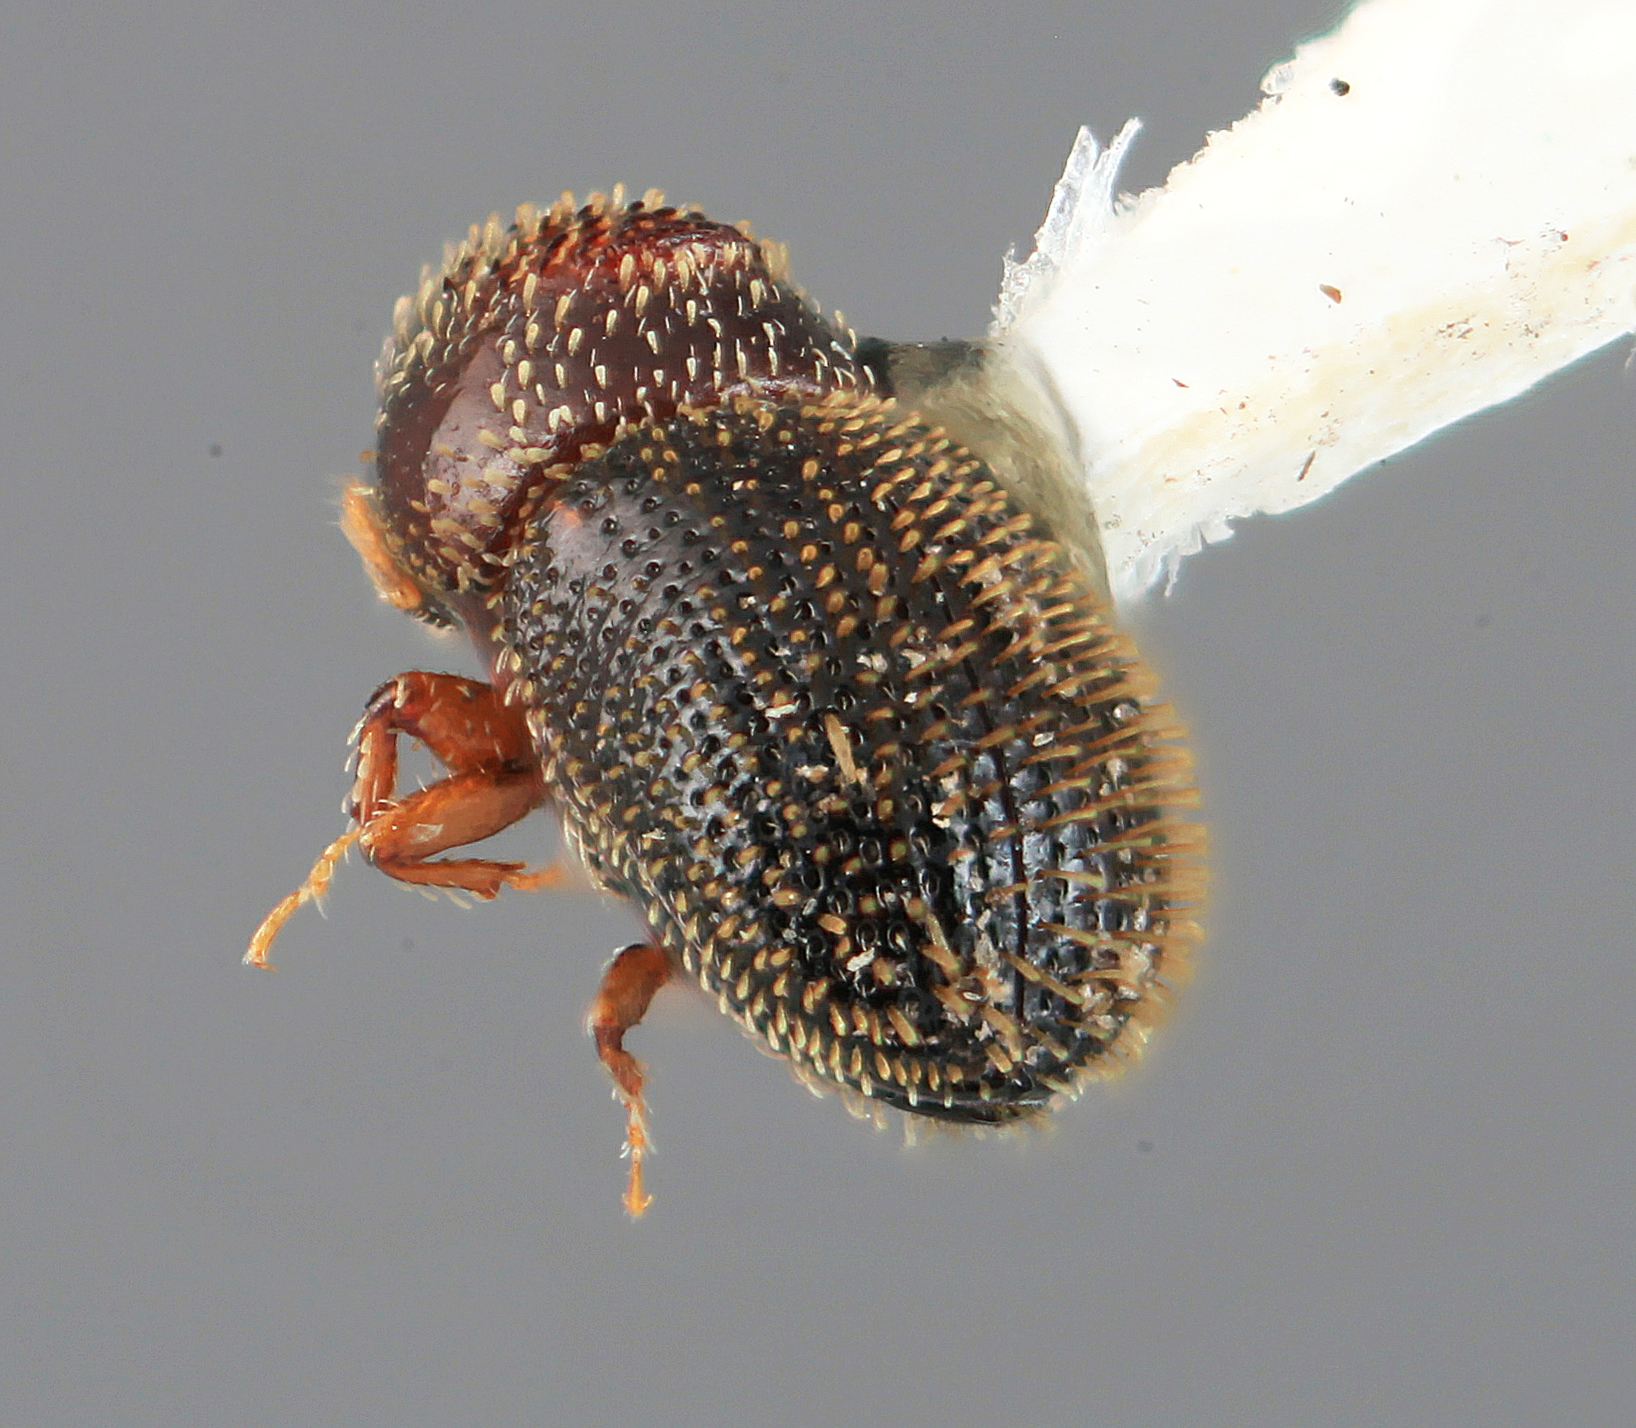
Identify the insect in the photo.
Pseudothysanoes amassius
